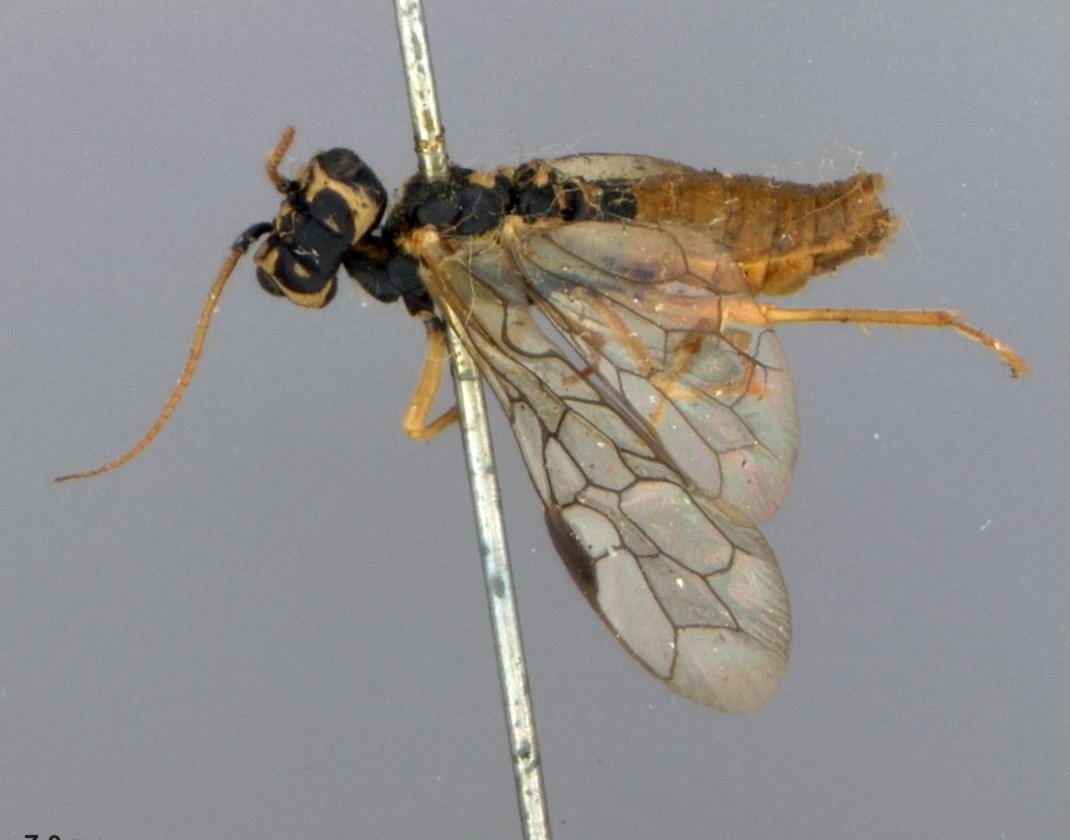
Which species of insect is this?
Bactroceros sitkensis
